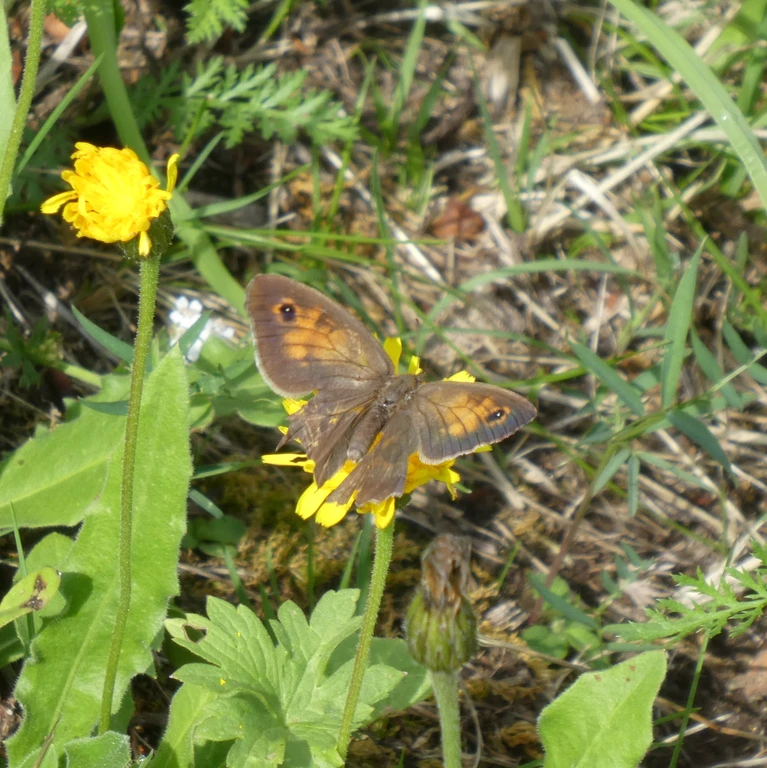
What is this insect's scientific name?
Maniola jurtina
